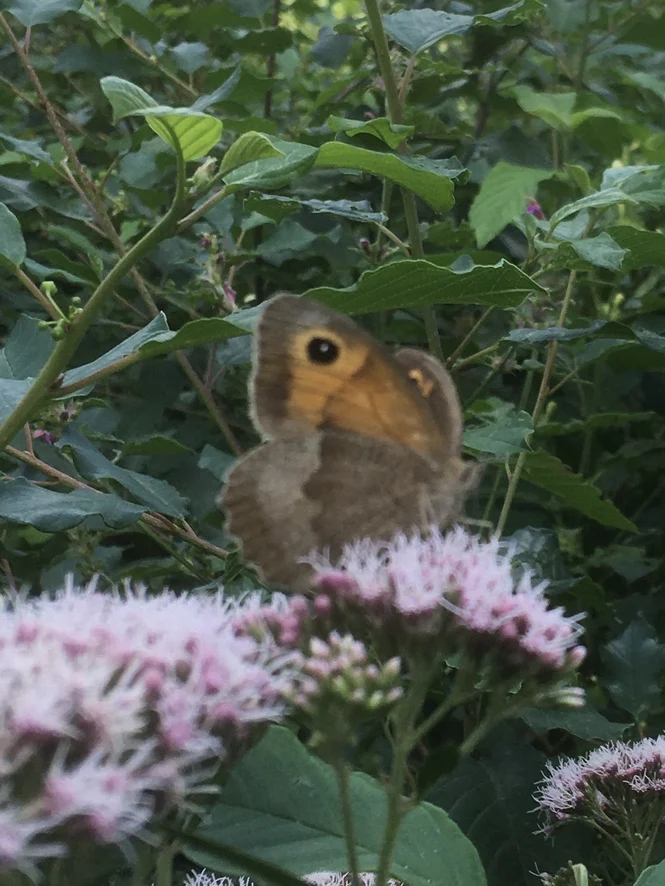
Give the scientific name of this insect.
Maniola jurtina
